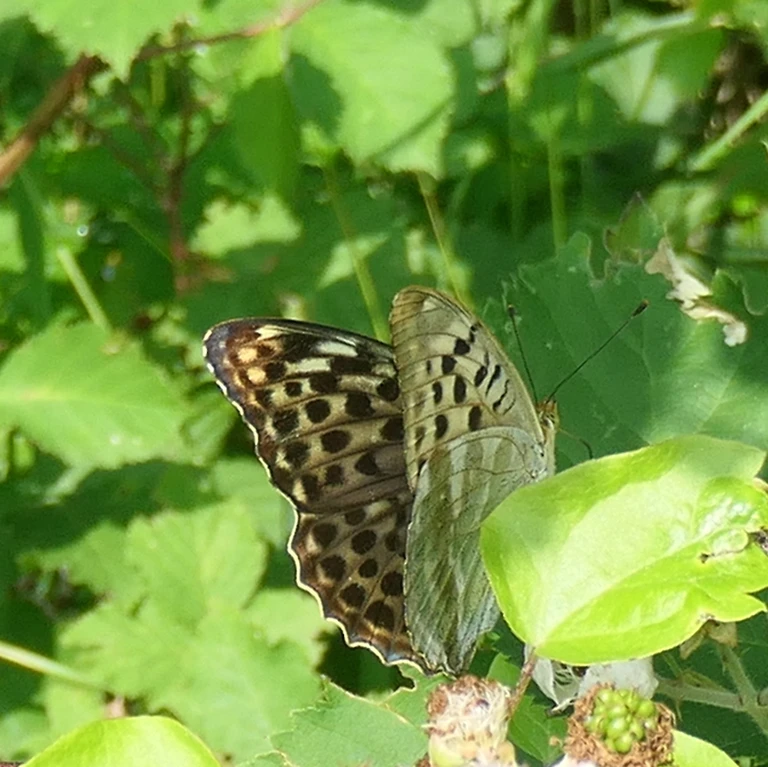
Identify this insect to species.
Argynnis paphia
